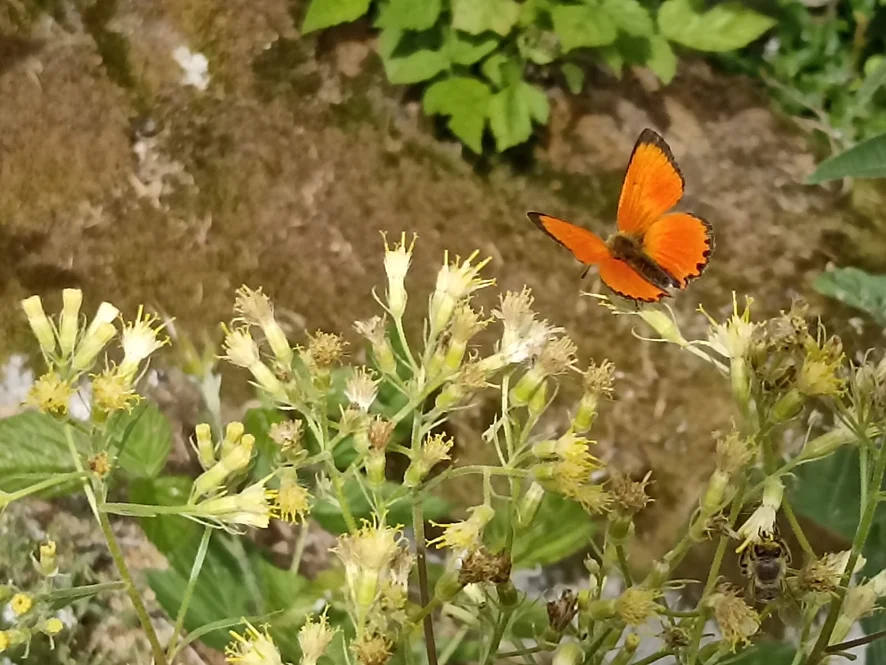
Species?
Lycaena virgaureae
